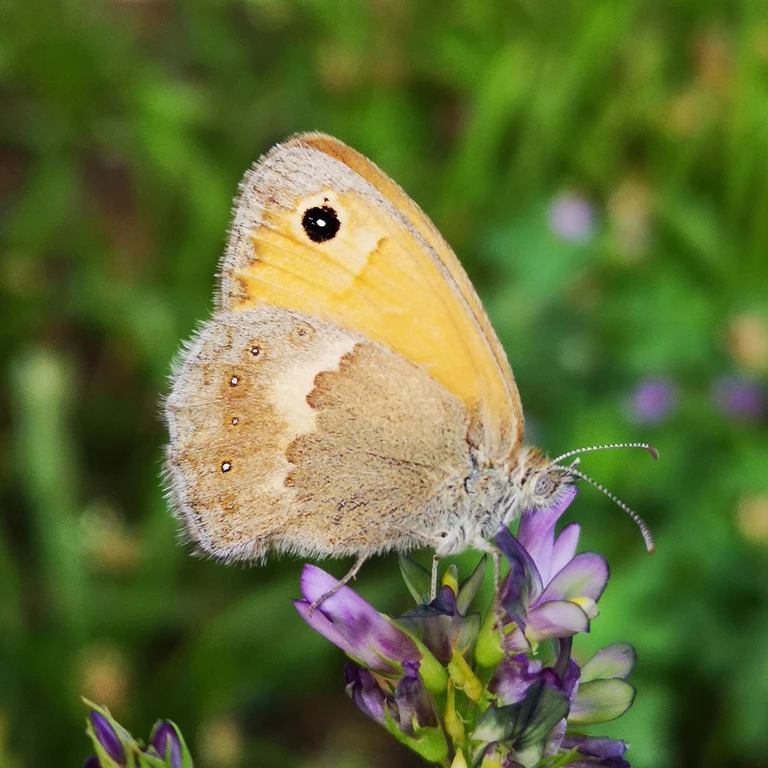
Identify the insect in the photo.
Coenonympha pamphilus
